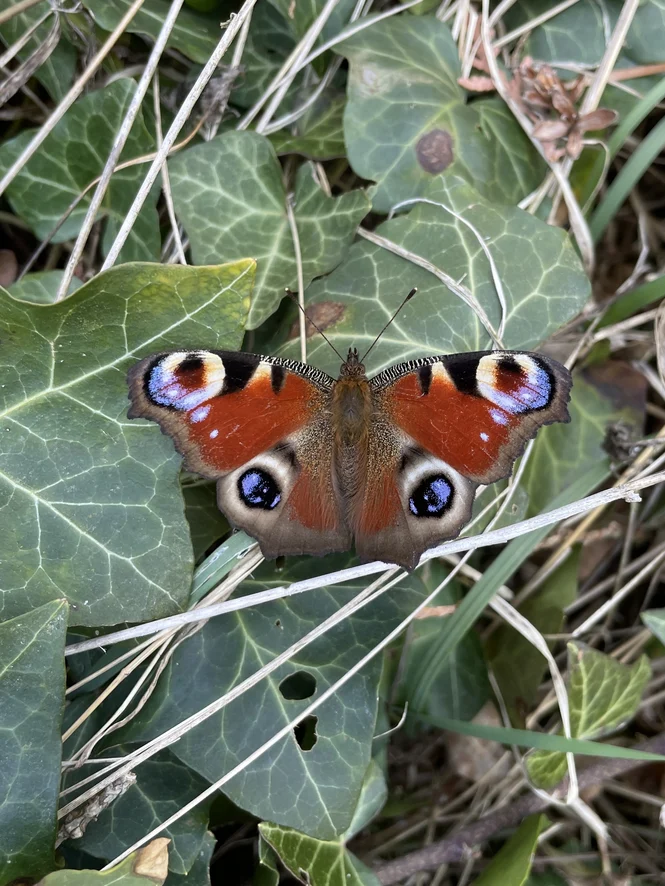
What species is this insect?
Aglais io
